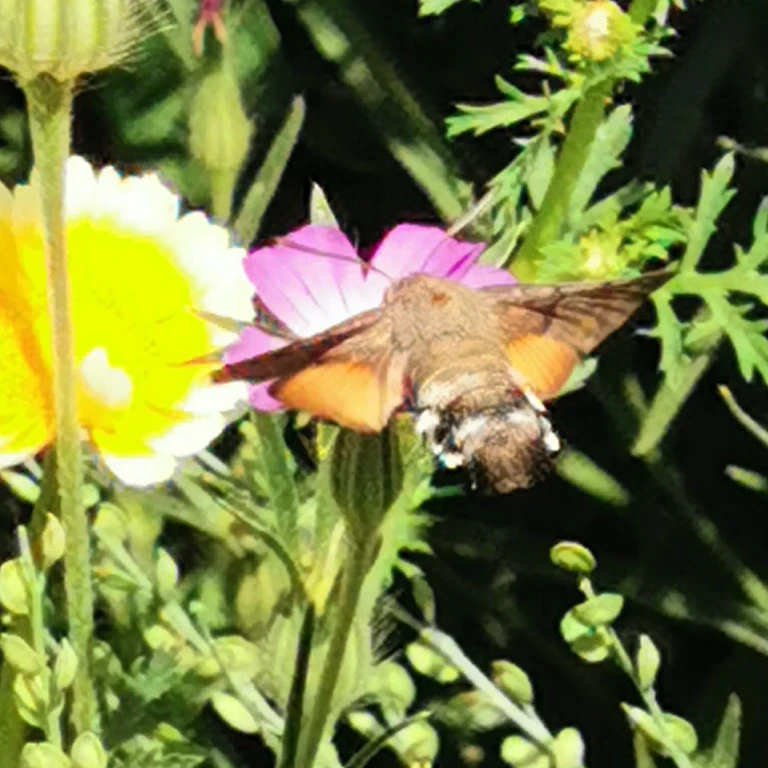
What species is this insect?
Macroglossum stellatarum
